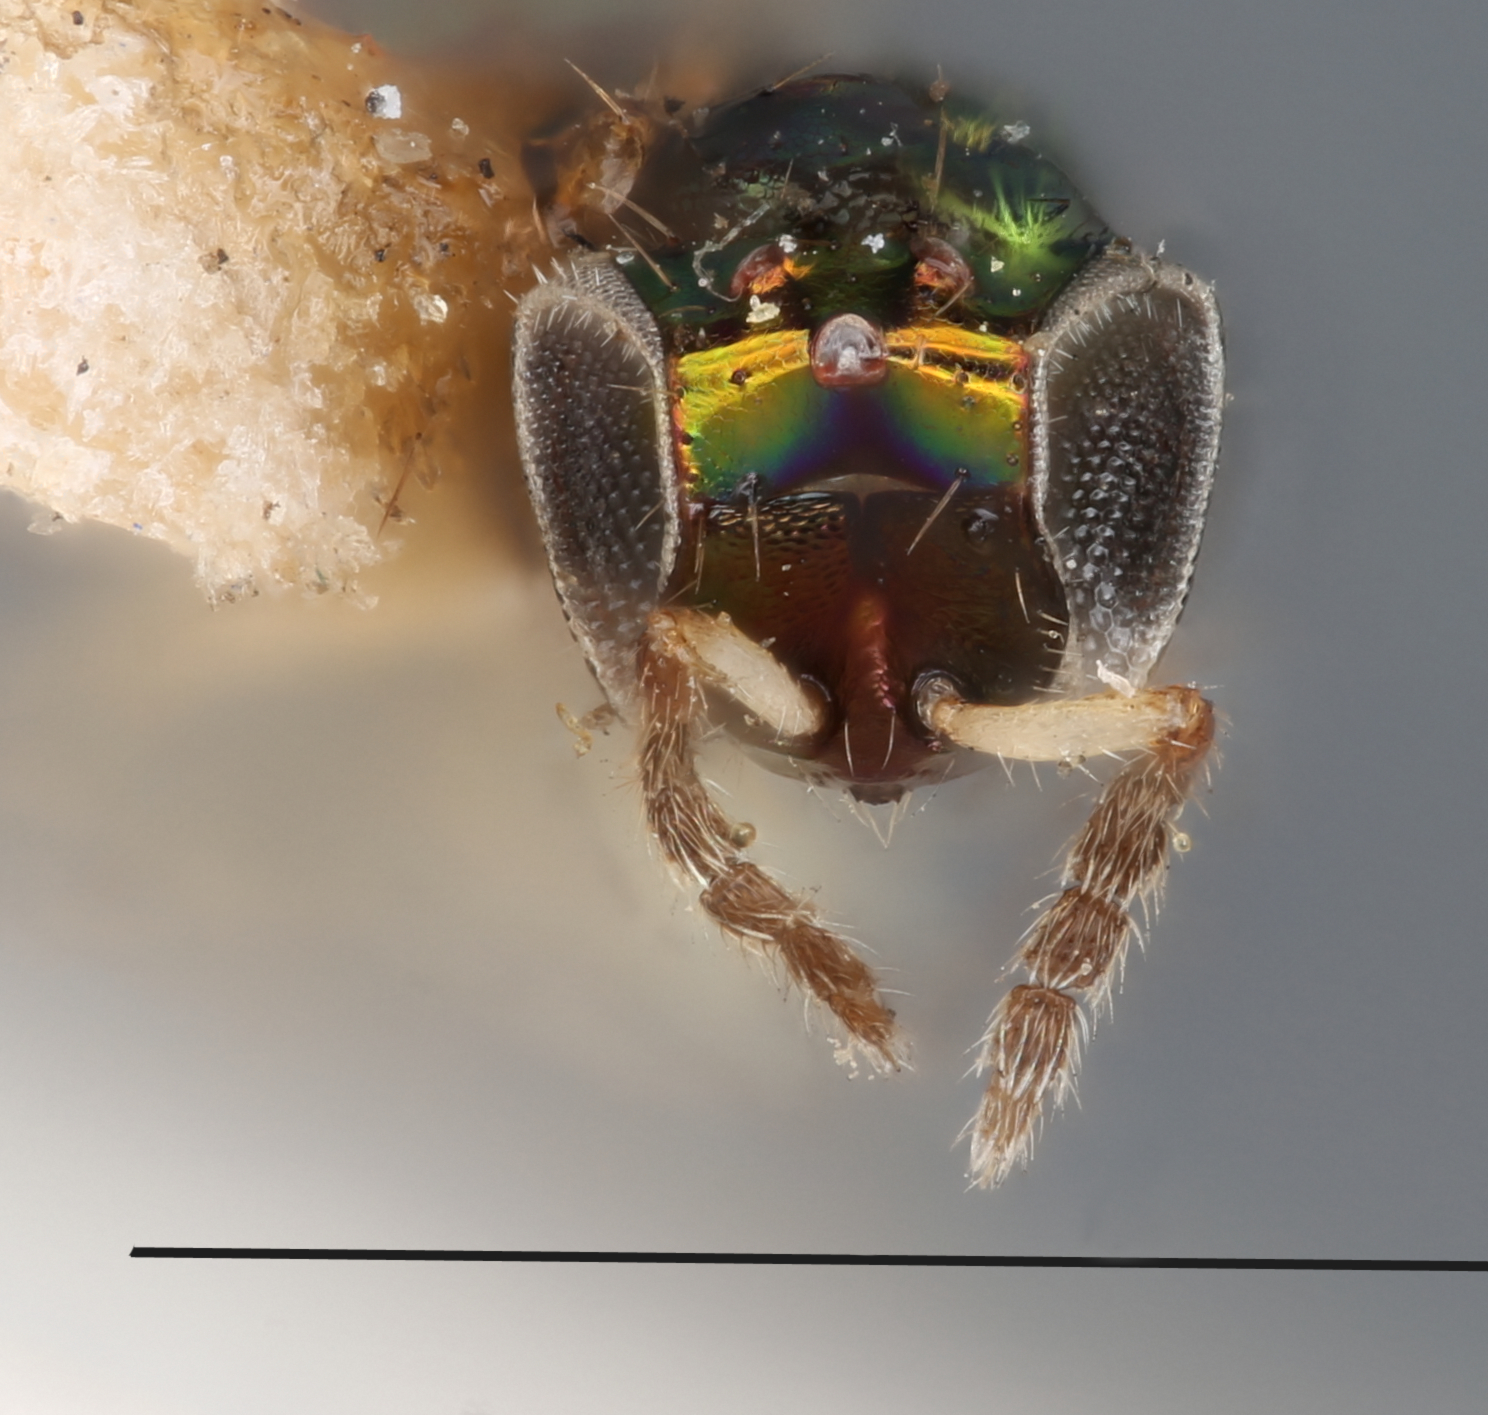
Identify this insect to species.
Chrysocharis mallochi
